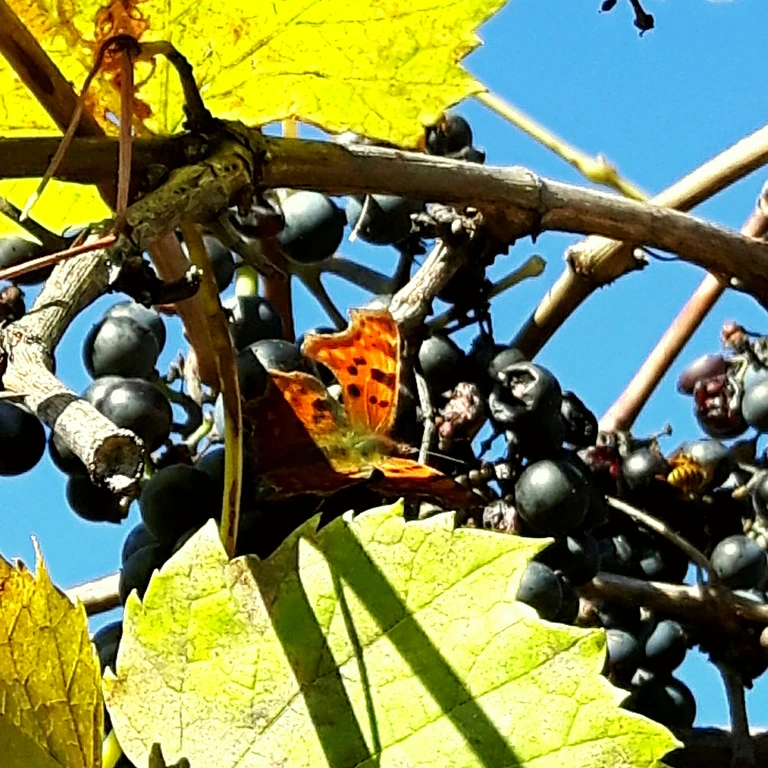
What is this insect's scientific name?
Polygonia c-album
